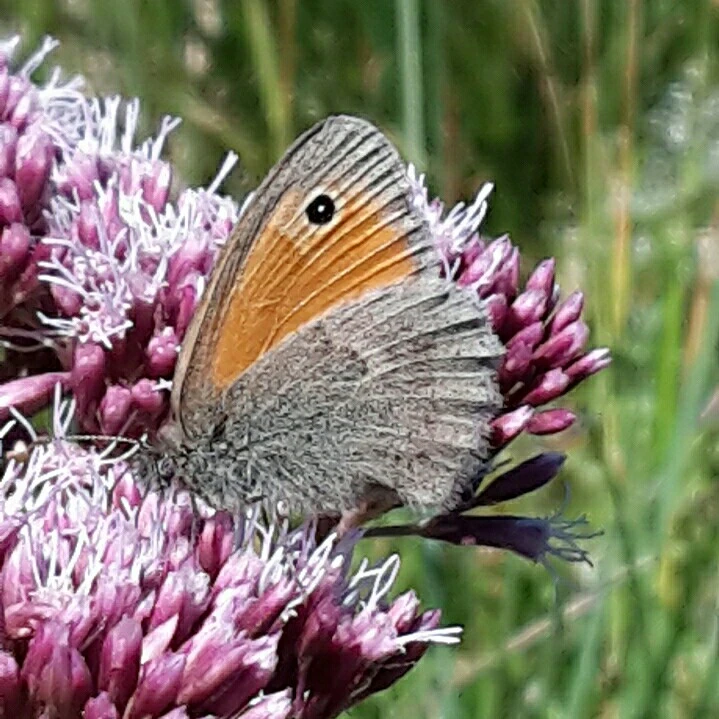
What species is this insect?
Coenonympha pamphilus
